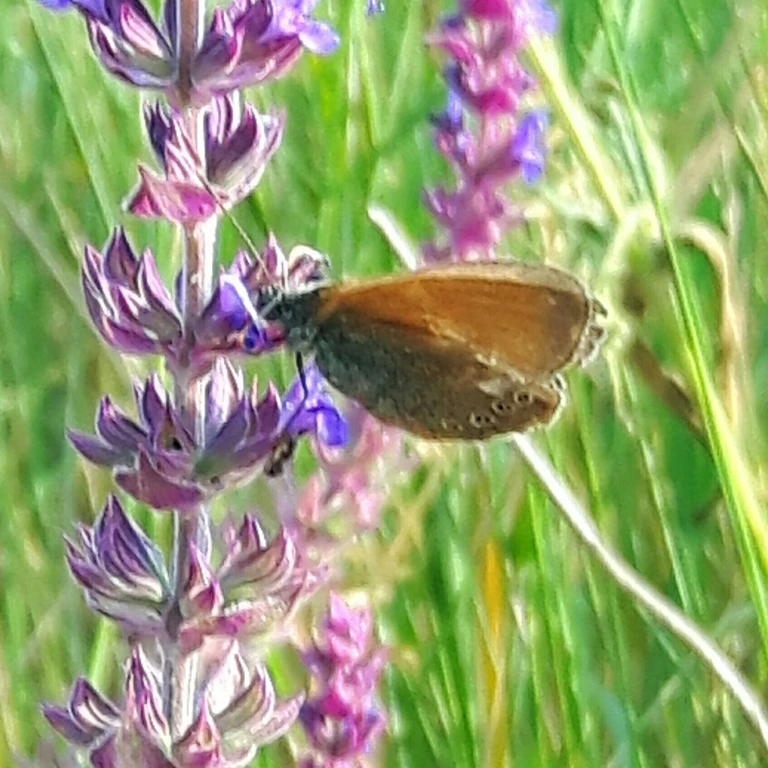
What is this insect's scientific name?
Coenonympha glycerion (also Coenonympha iphis)
